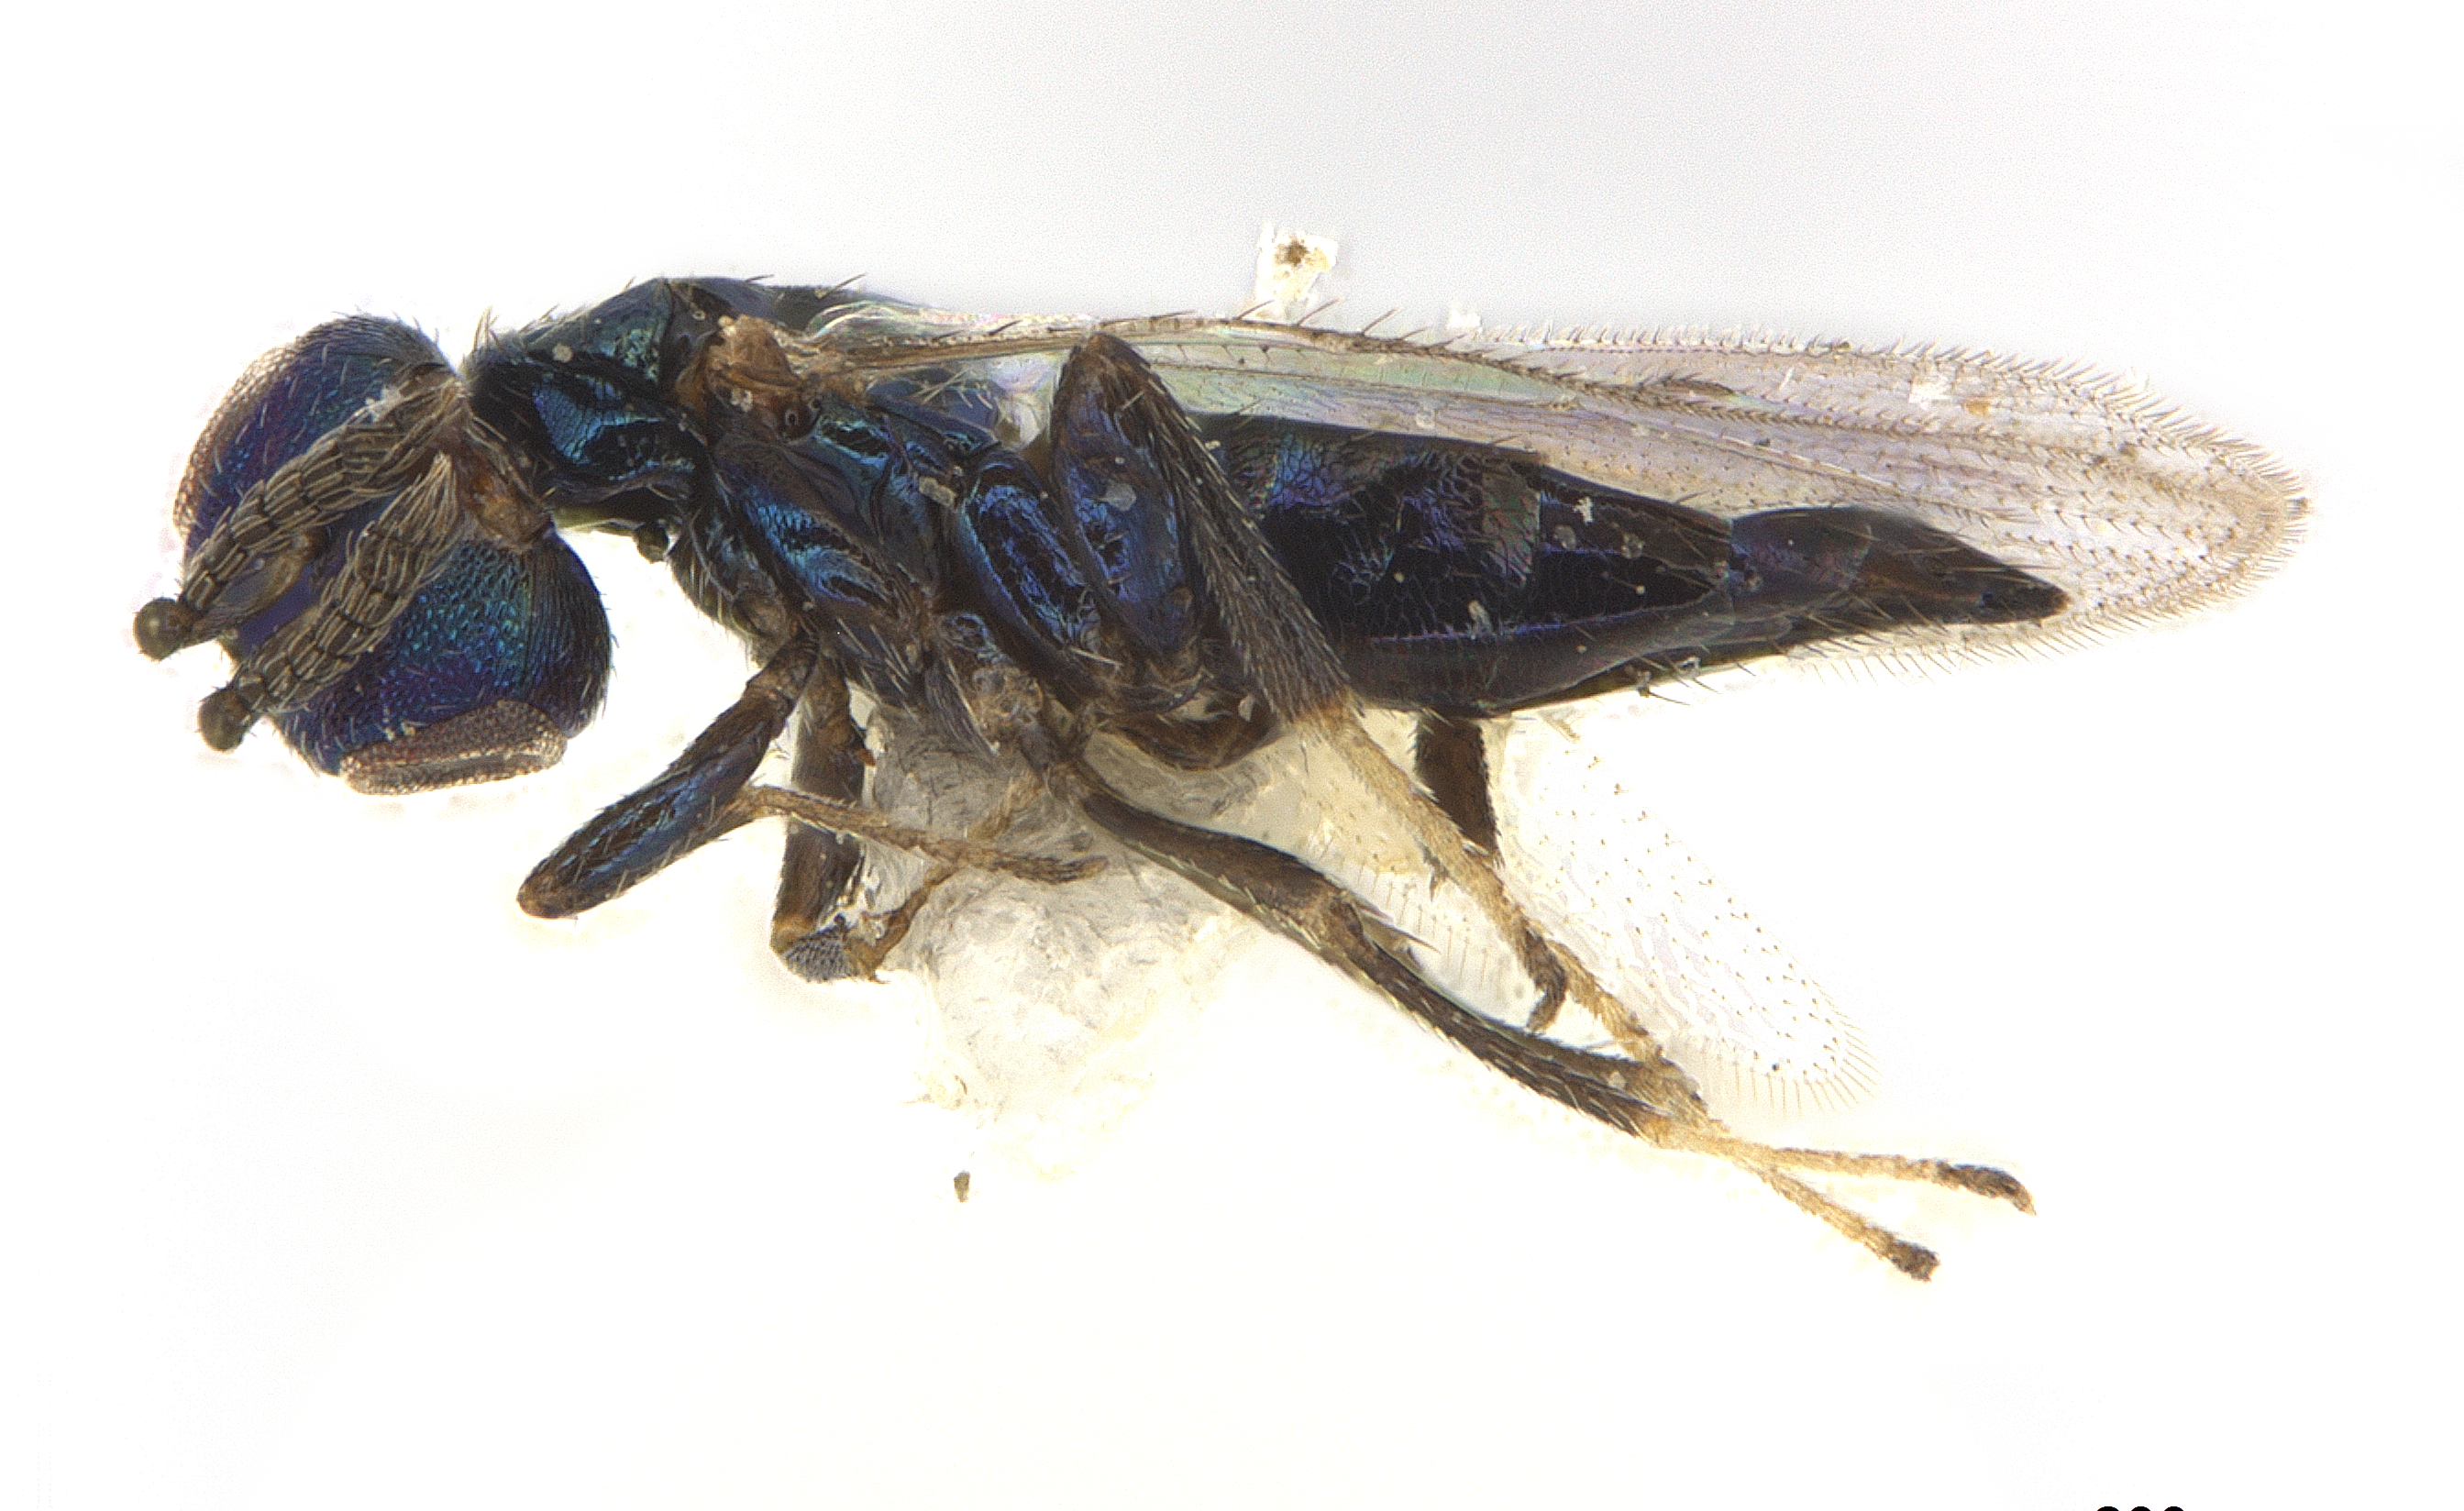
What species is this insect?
Elachertodomyia phloeotribi
